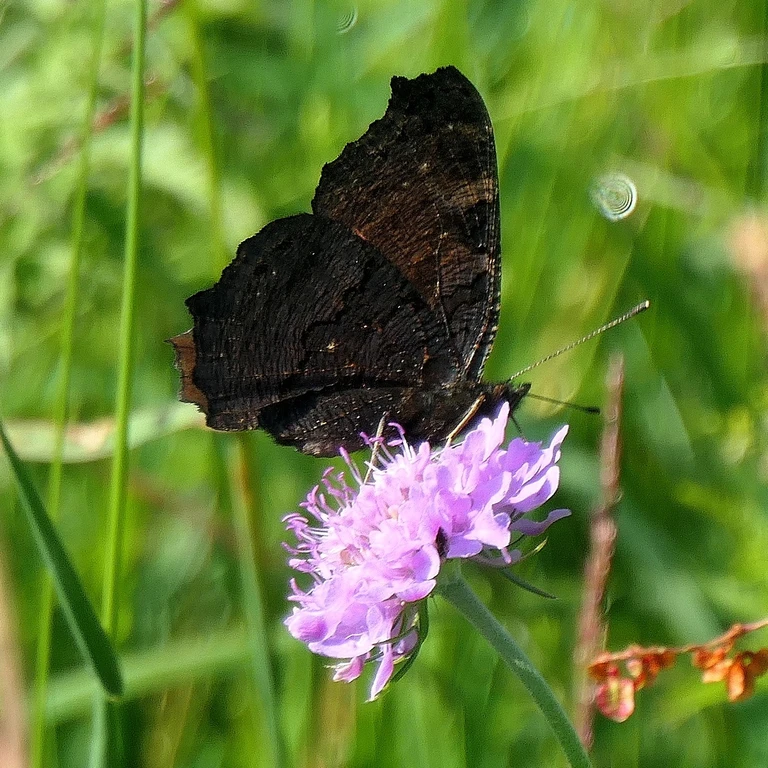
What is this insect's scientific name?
Aglais io
